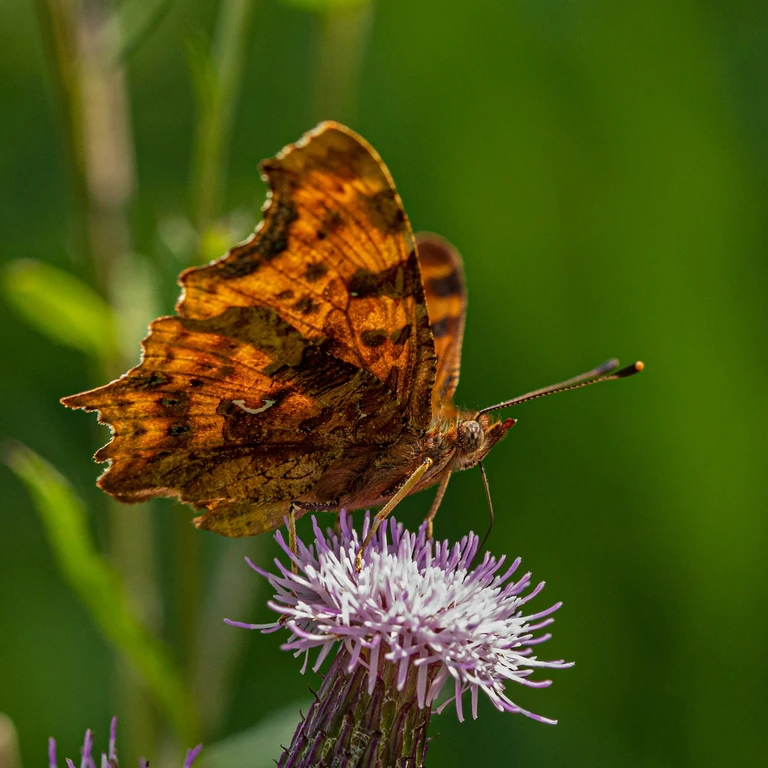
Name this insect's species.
Polygonia c-album
